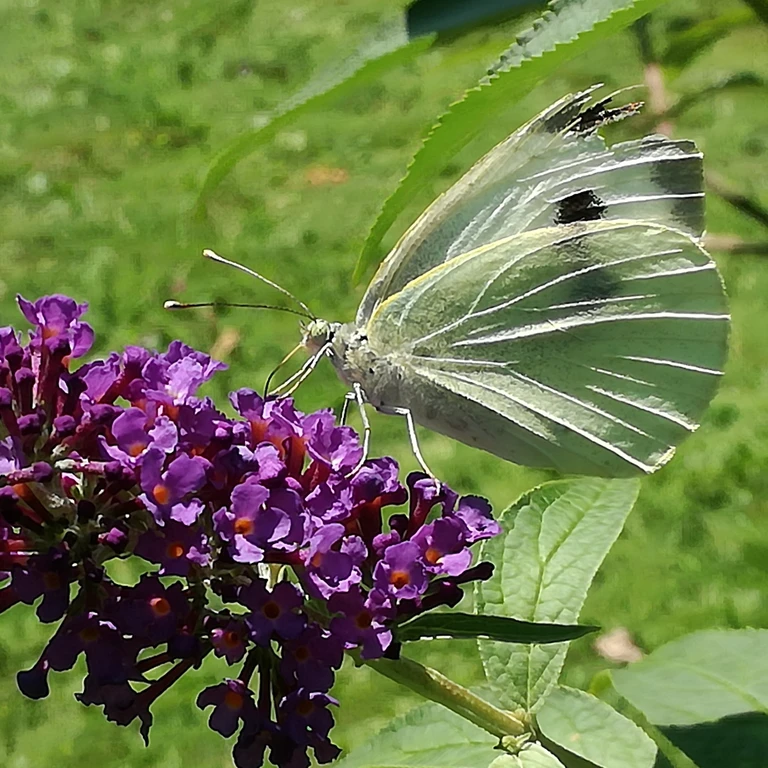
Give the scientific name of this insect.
Pieris brassicae
